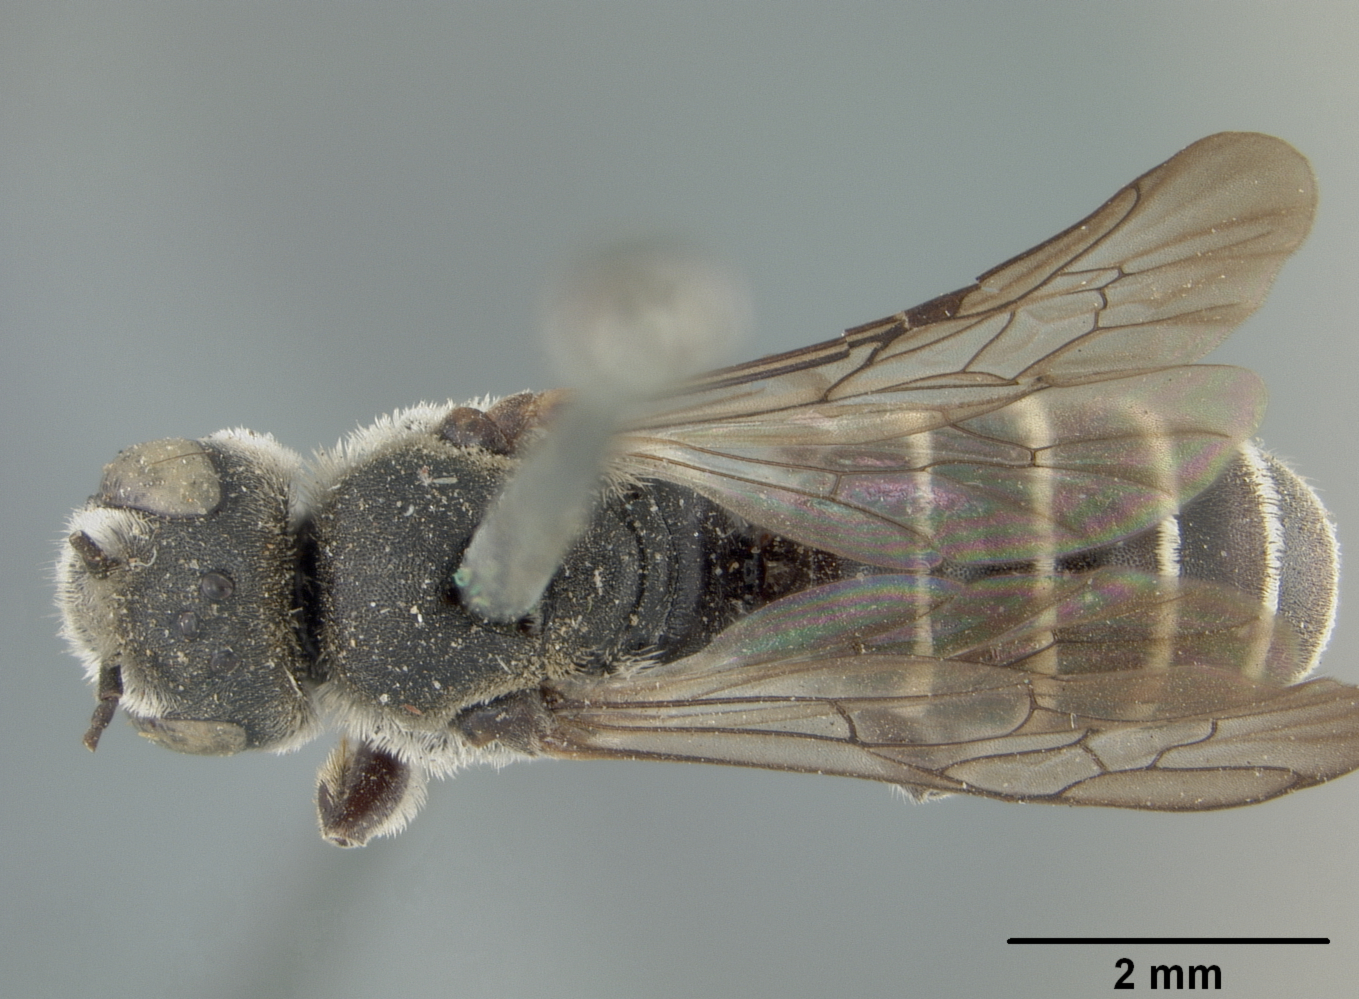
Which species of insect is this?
Heriades albicinctum
